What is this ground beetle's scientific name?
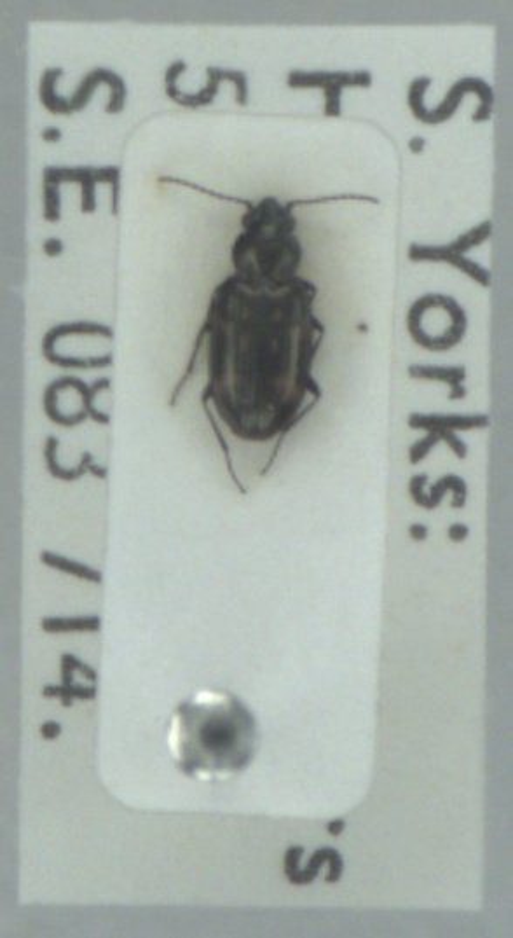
Bembidion obliquum
